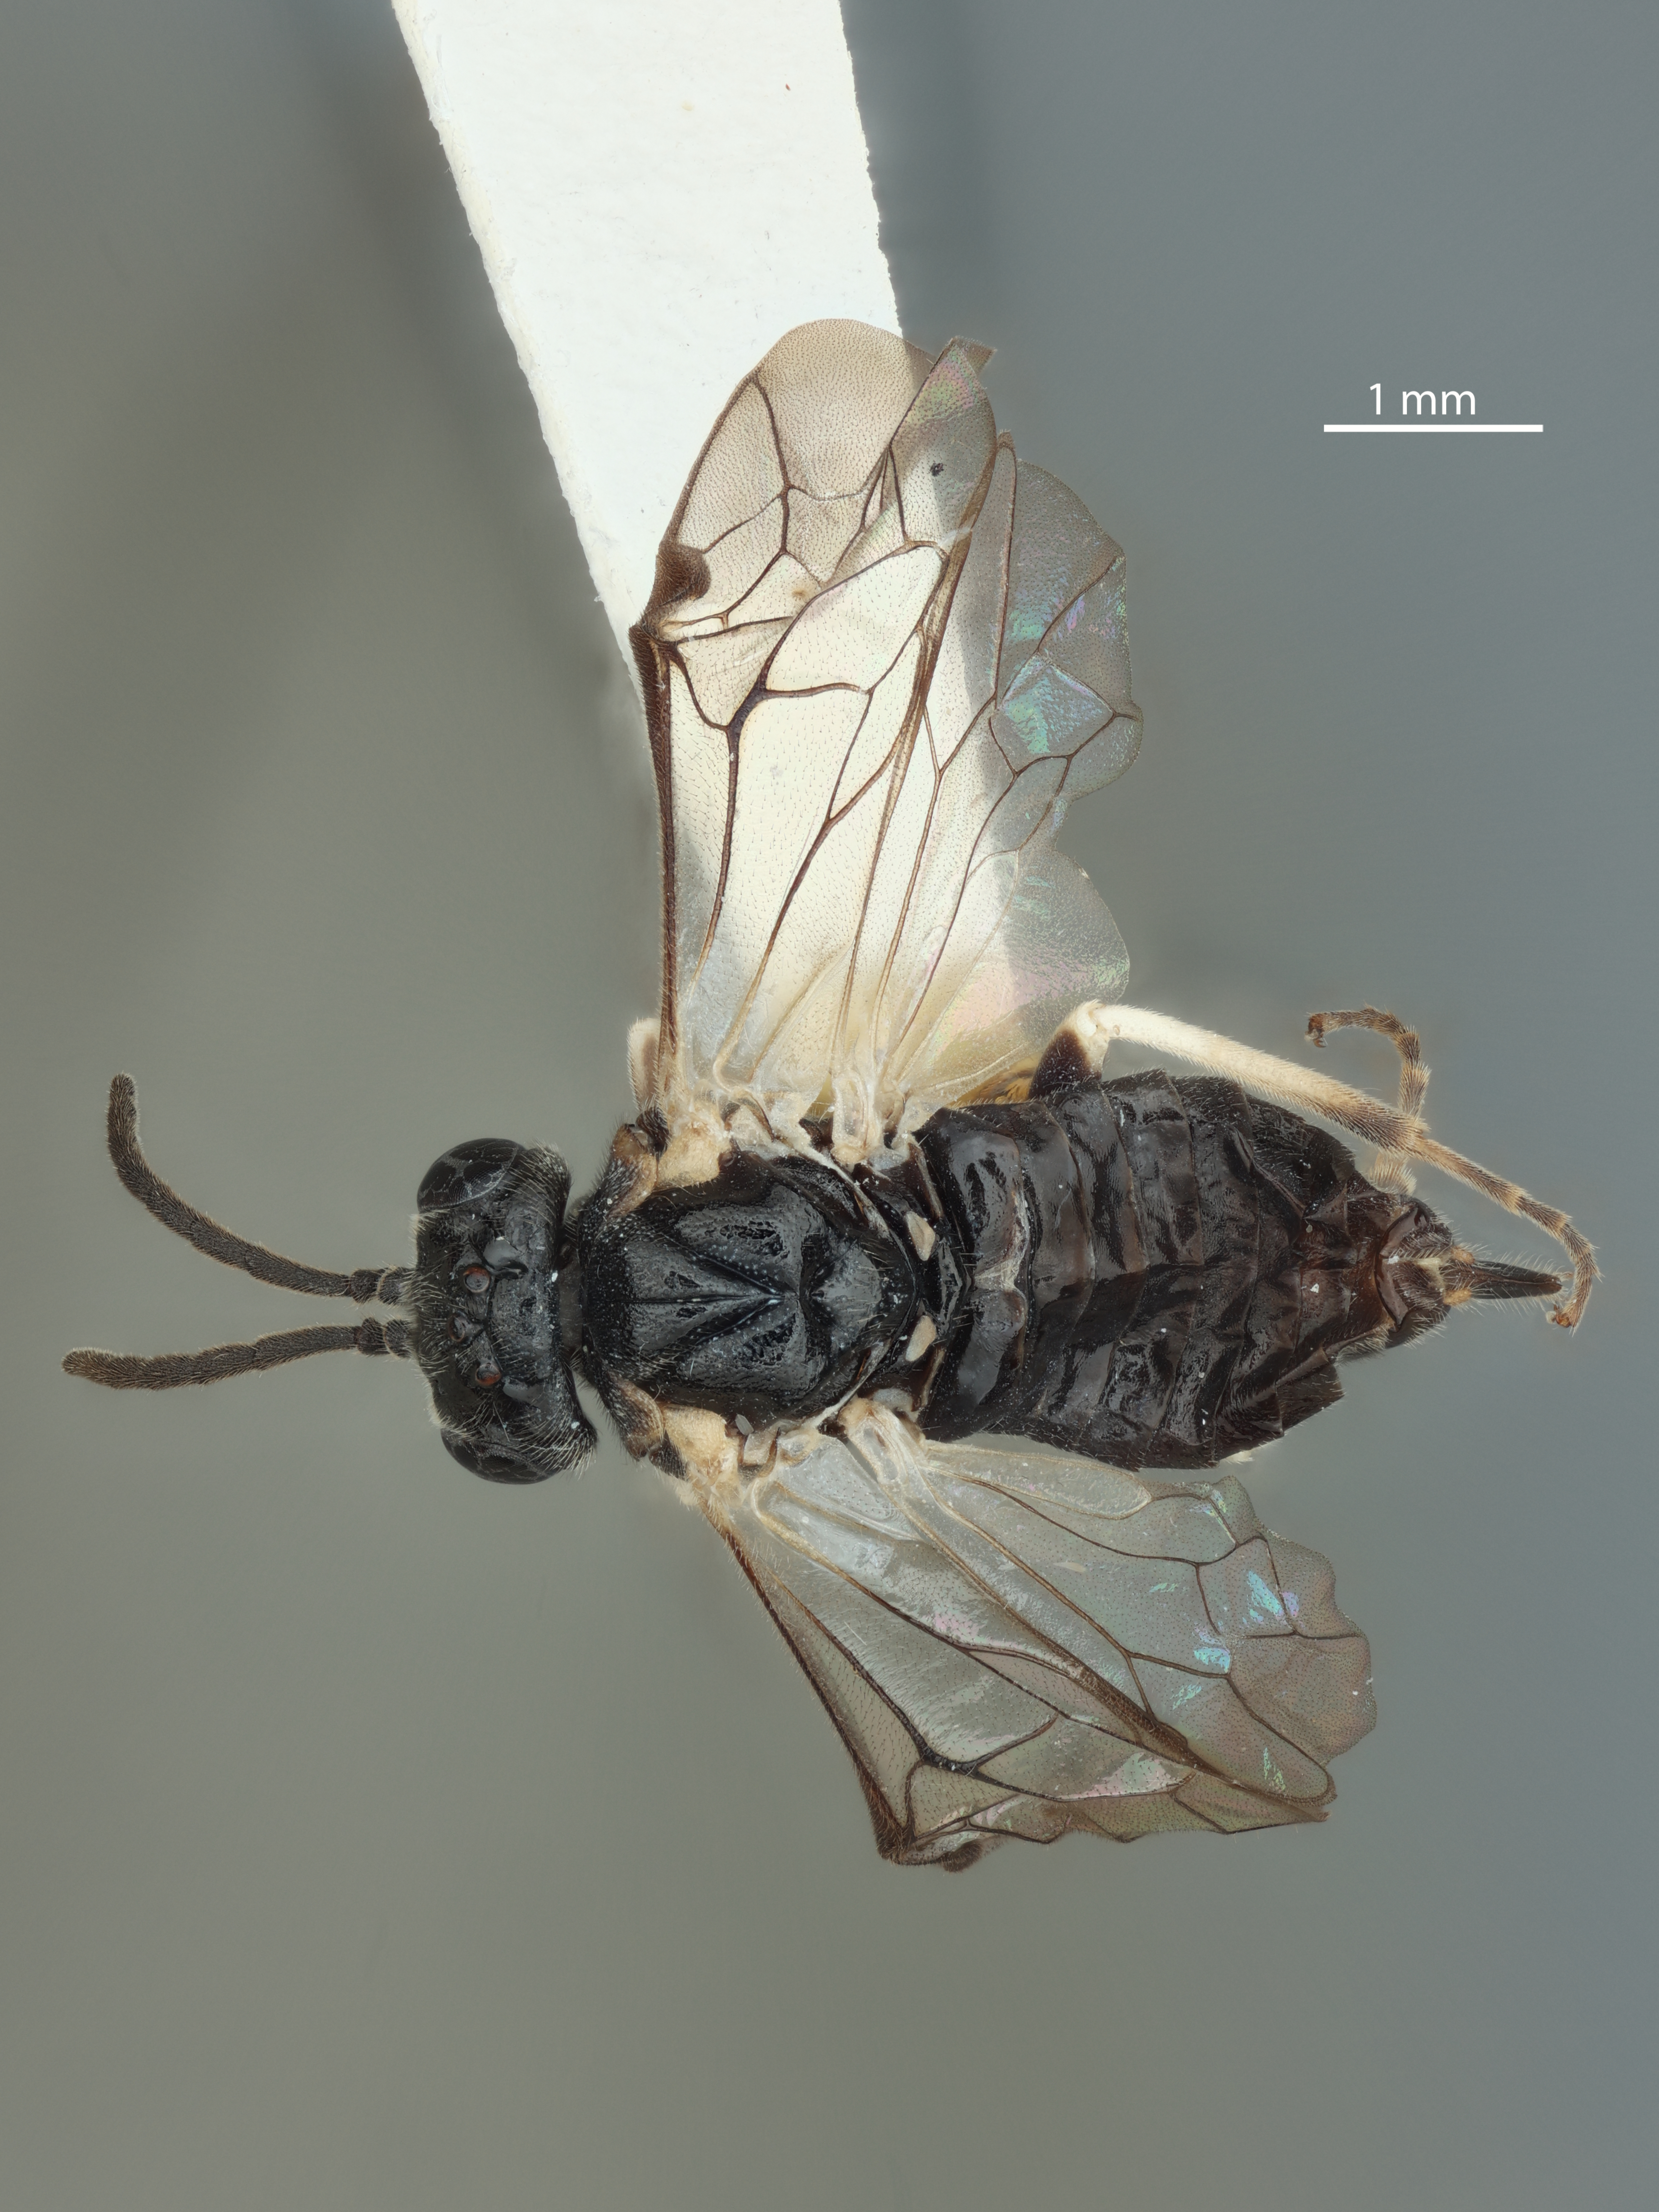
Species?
Monophadnoides inornatus
